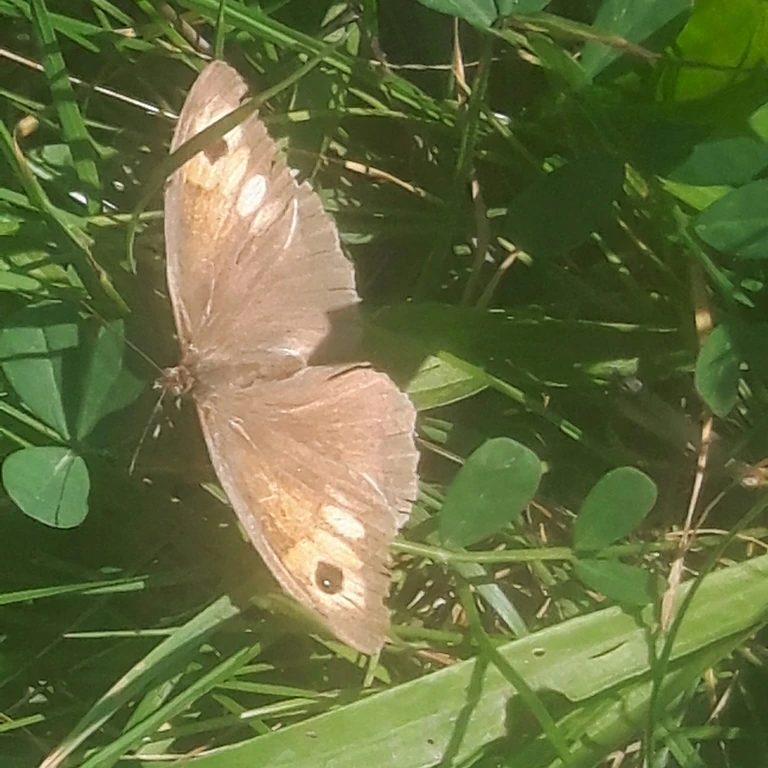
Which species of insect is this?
Maniola jurtina
